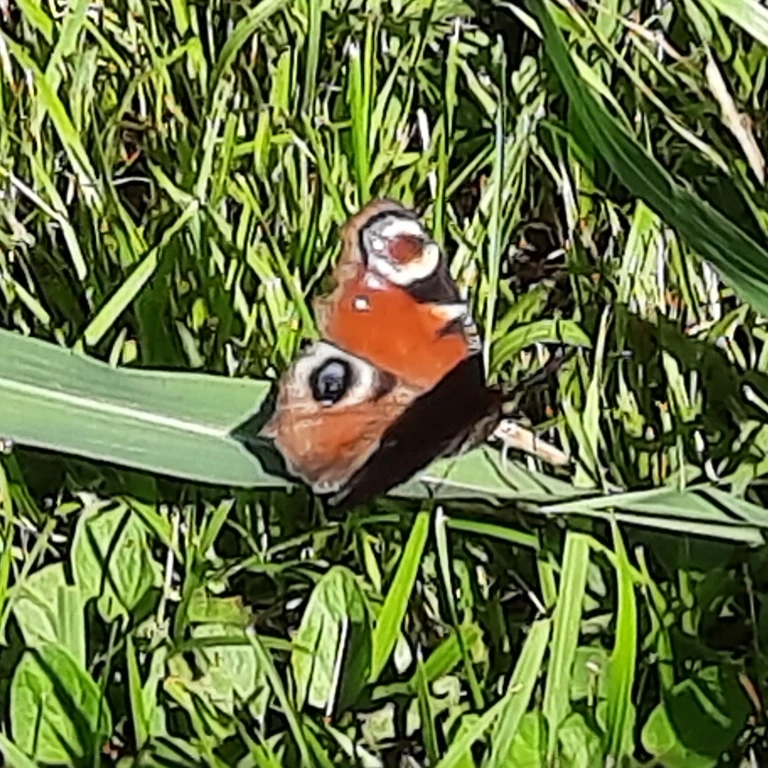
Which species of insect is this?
Aglais io
